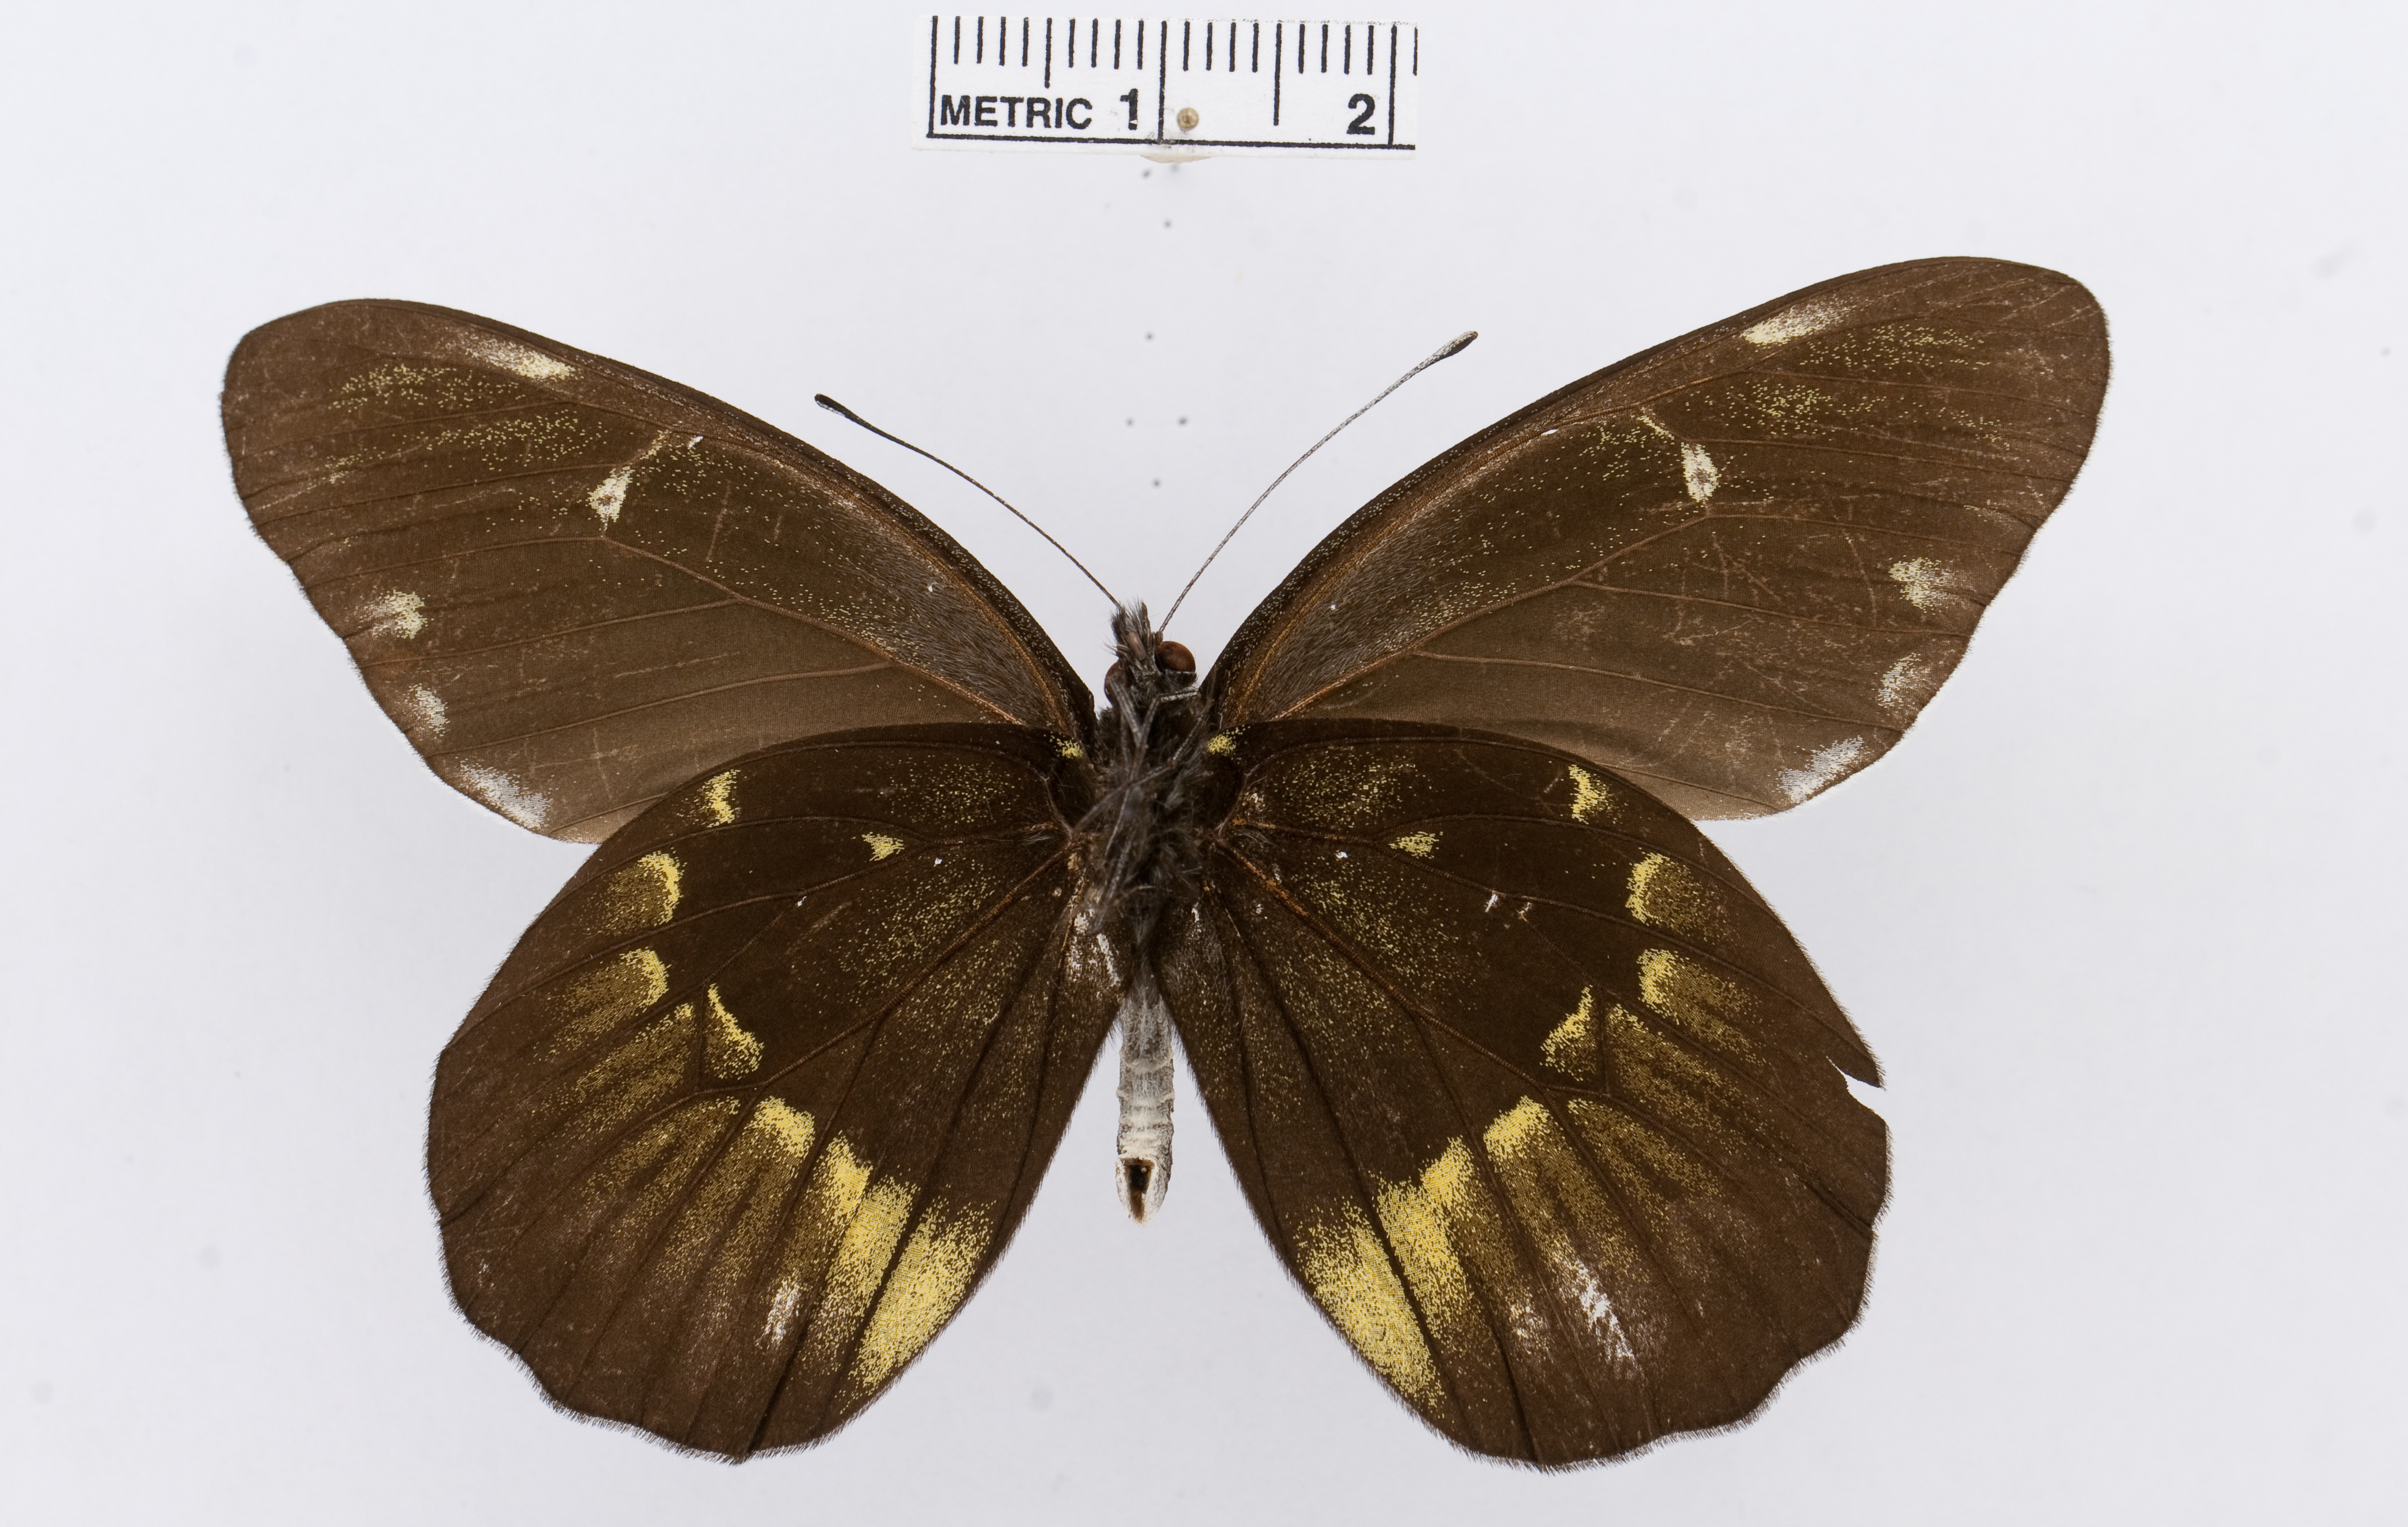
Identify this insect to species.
Delias benasu
